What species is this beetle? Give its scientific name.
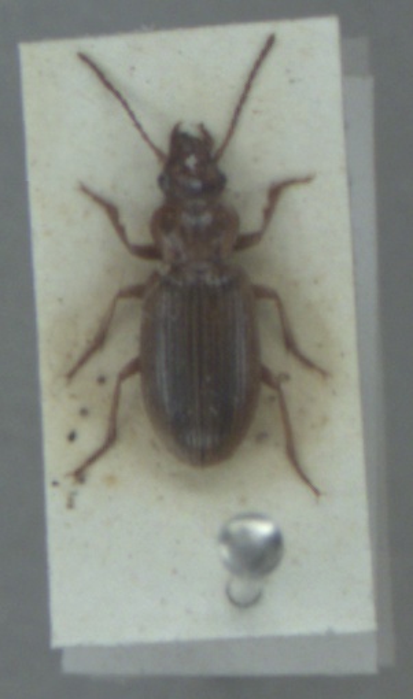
Dicheirotrichus gustavii
